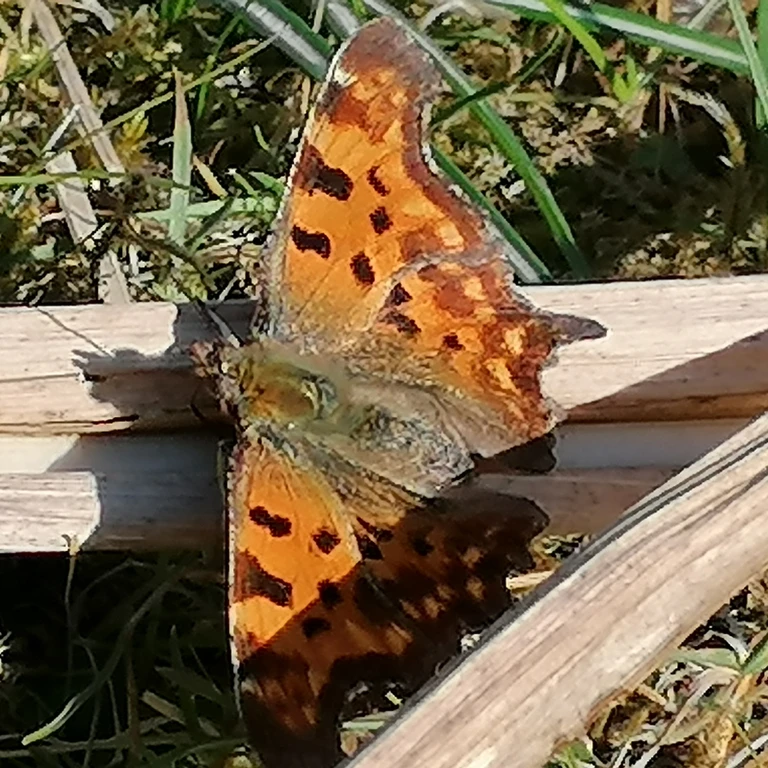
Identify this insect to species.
Polygonia c-album
